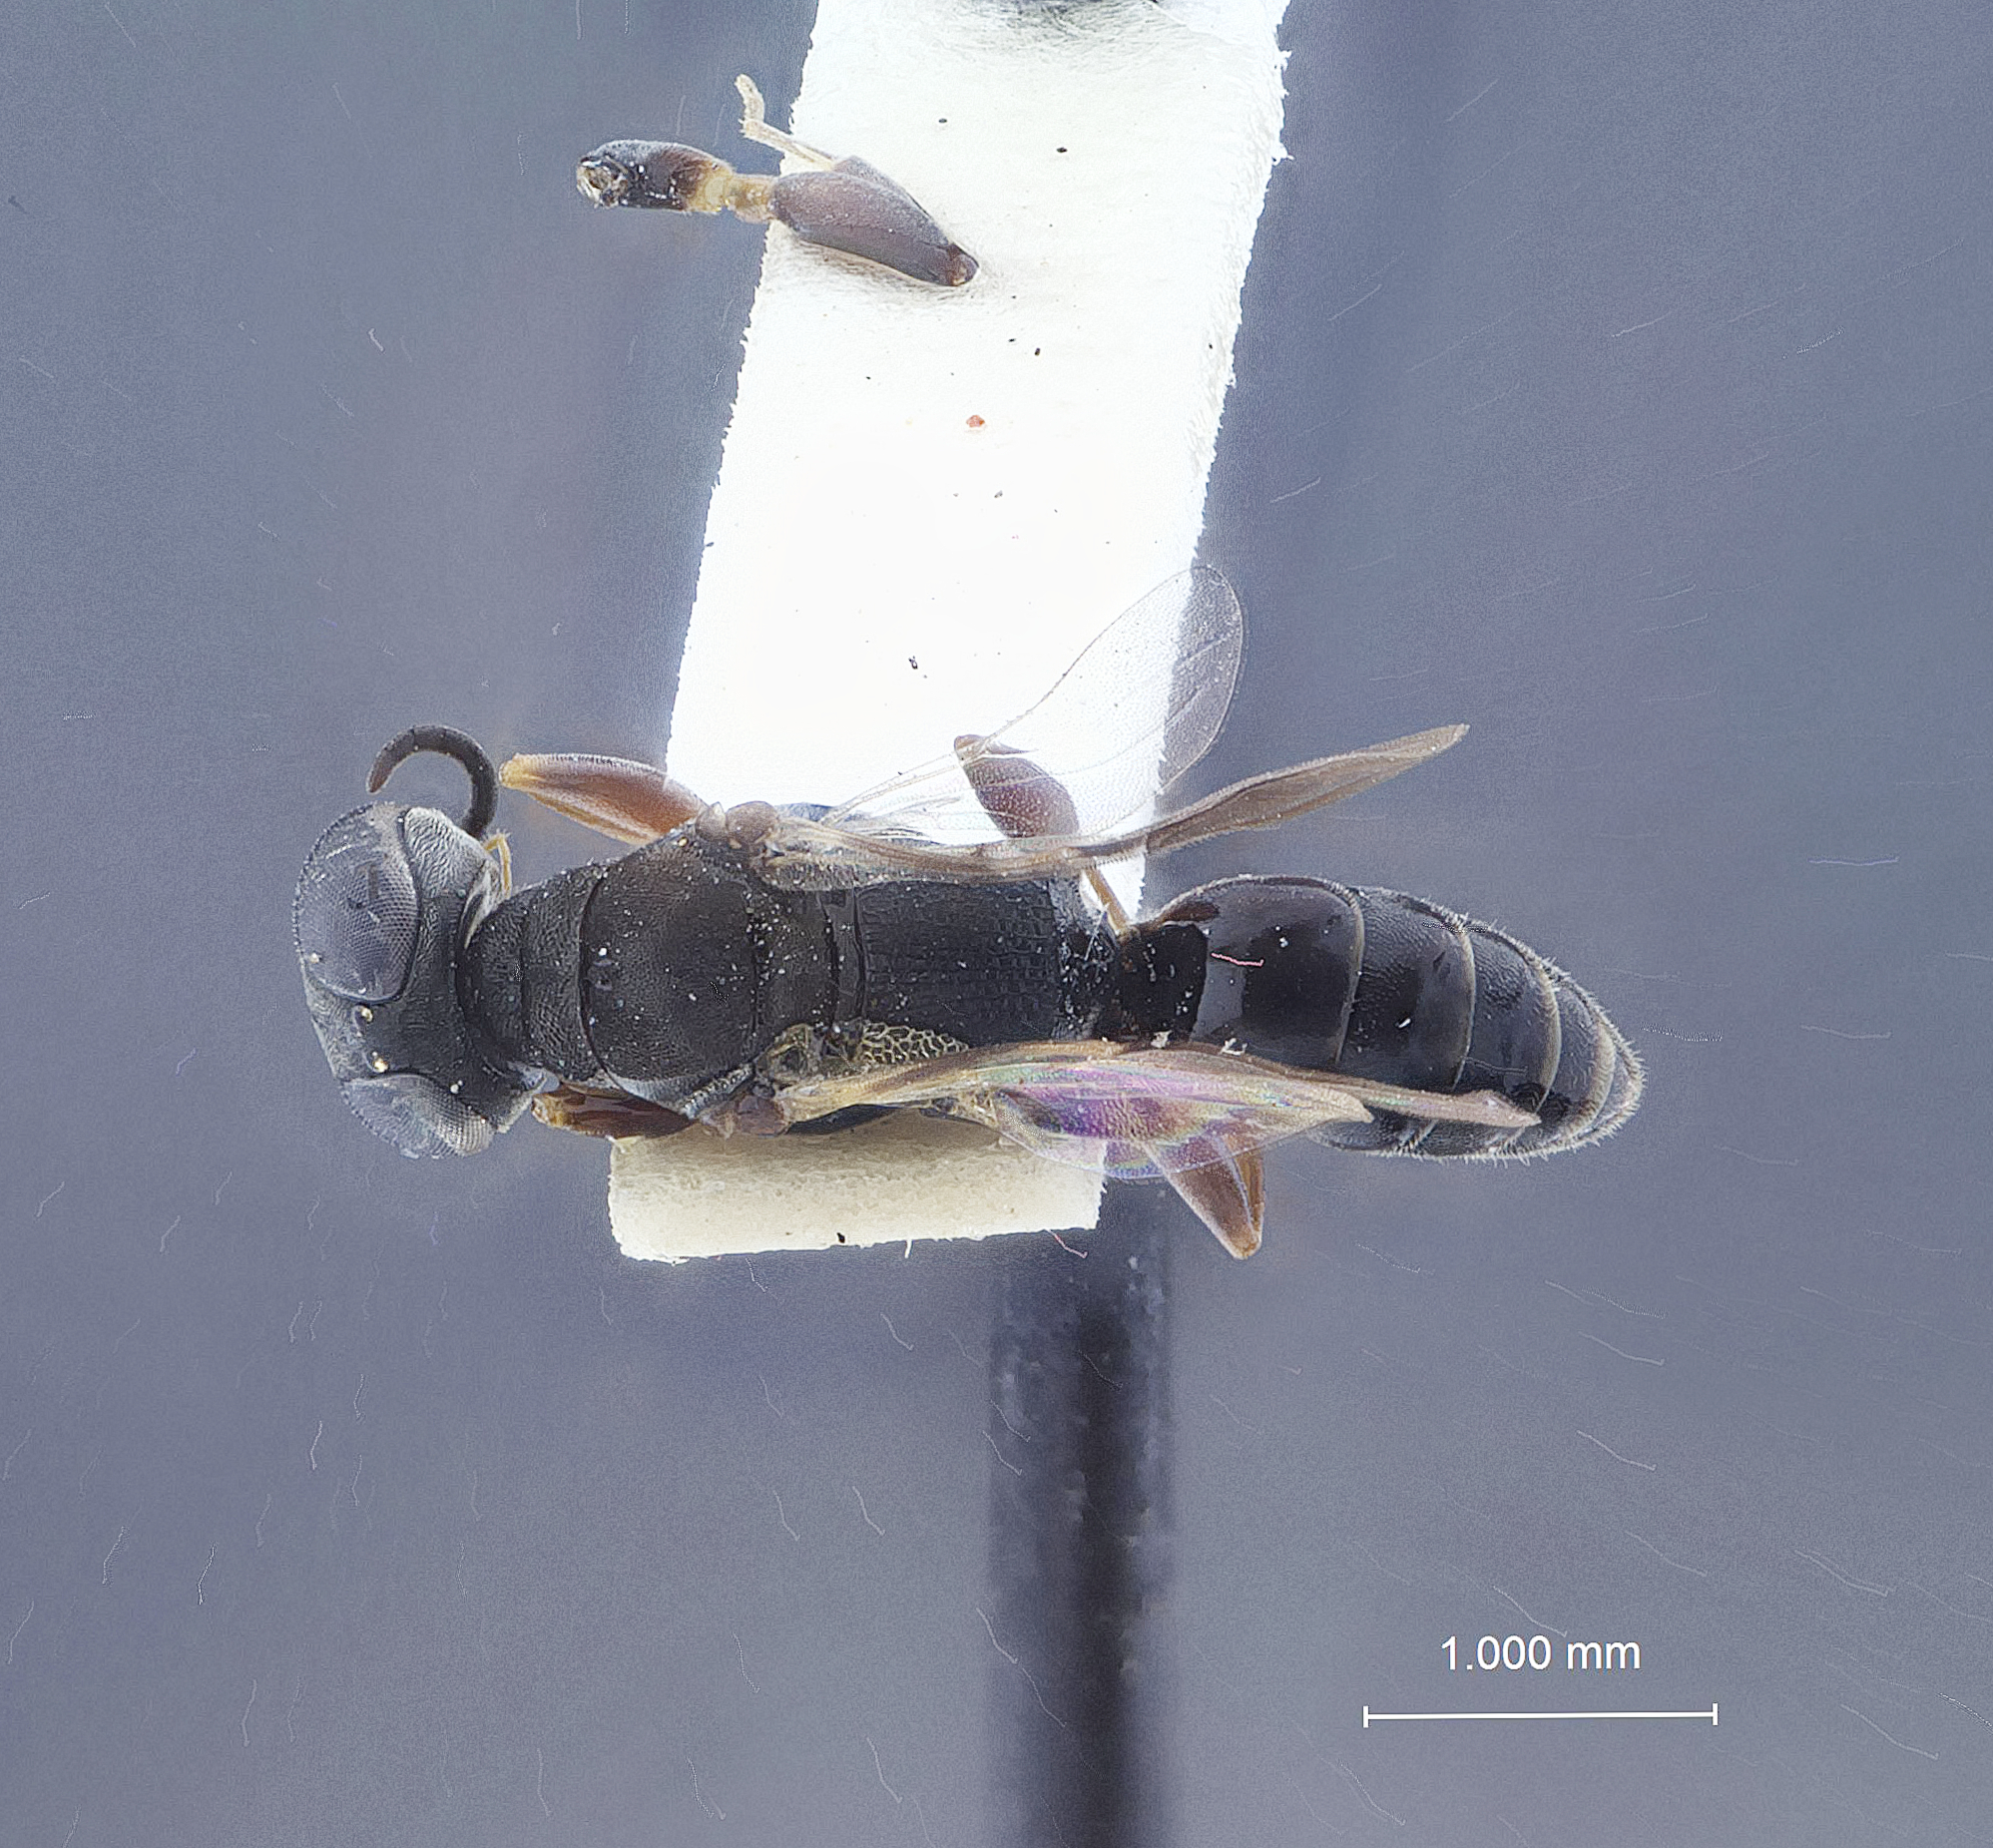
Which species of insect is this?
Nitela bifida
